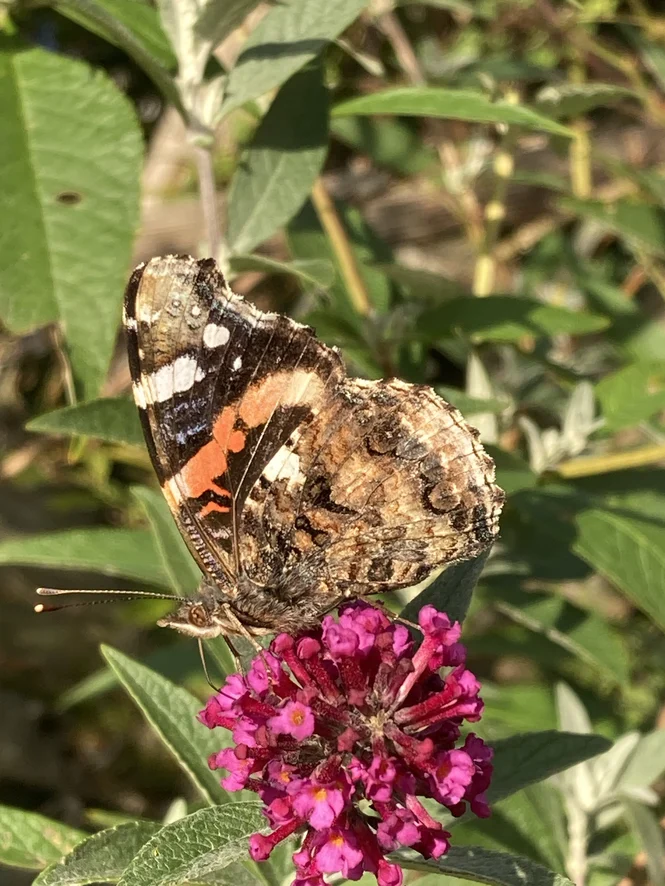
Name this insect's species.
Vanessa atalanta
